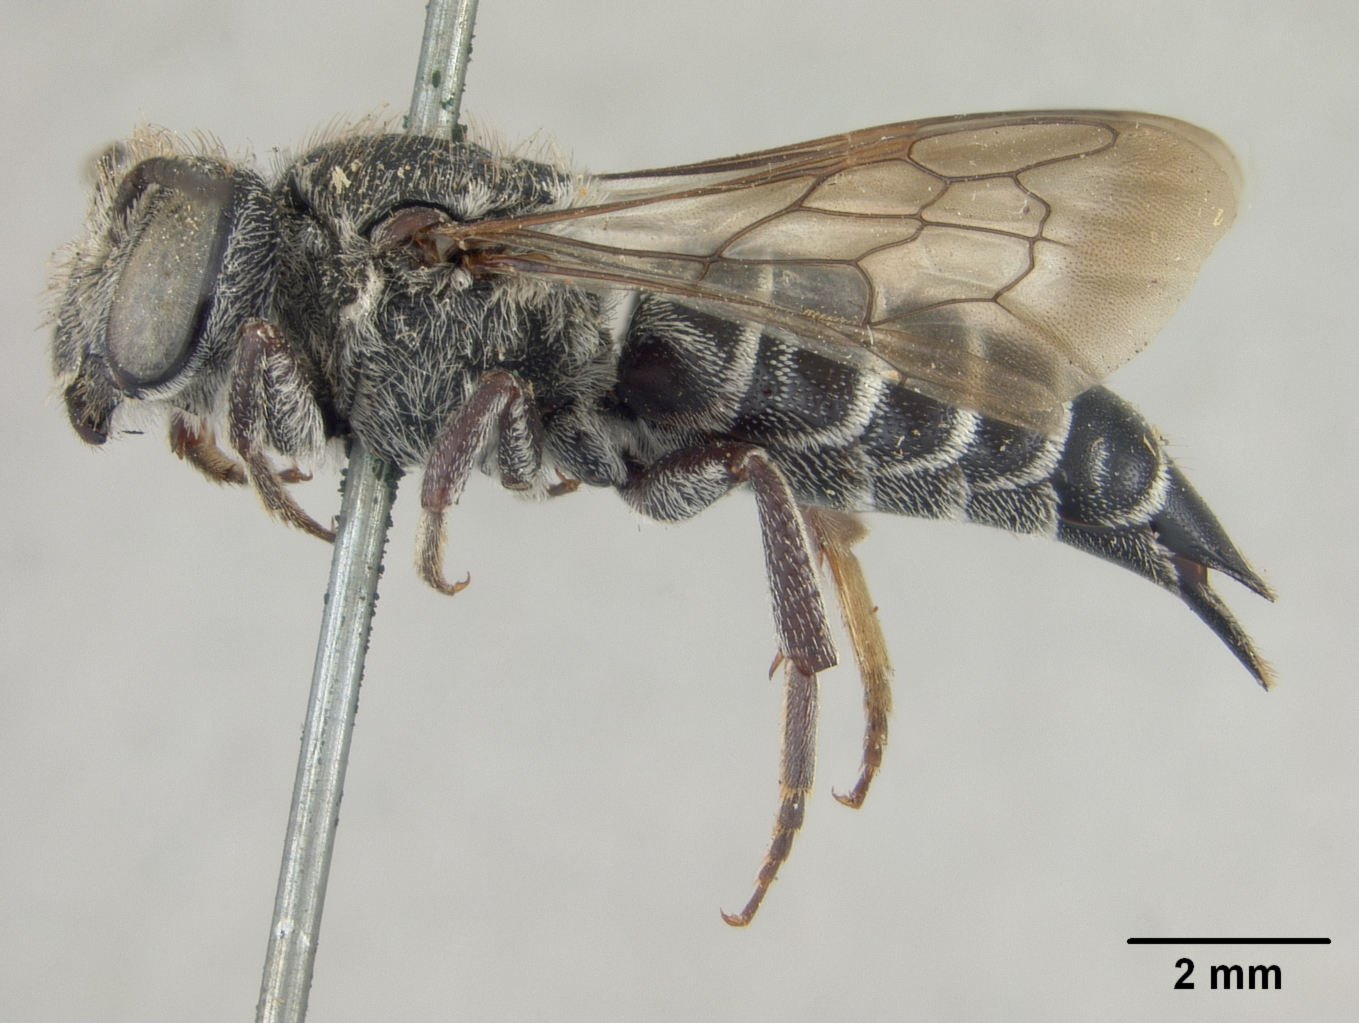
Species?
Coelioxys cockerelli
